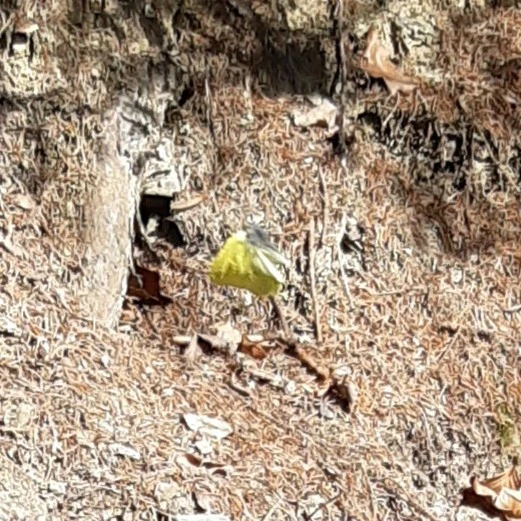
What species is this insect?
Gonepteryx rhamni
